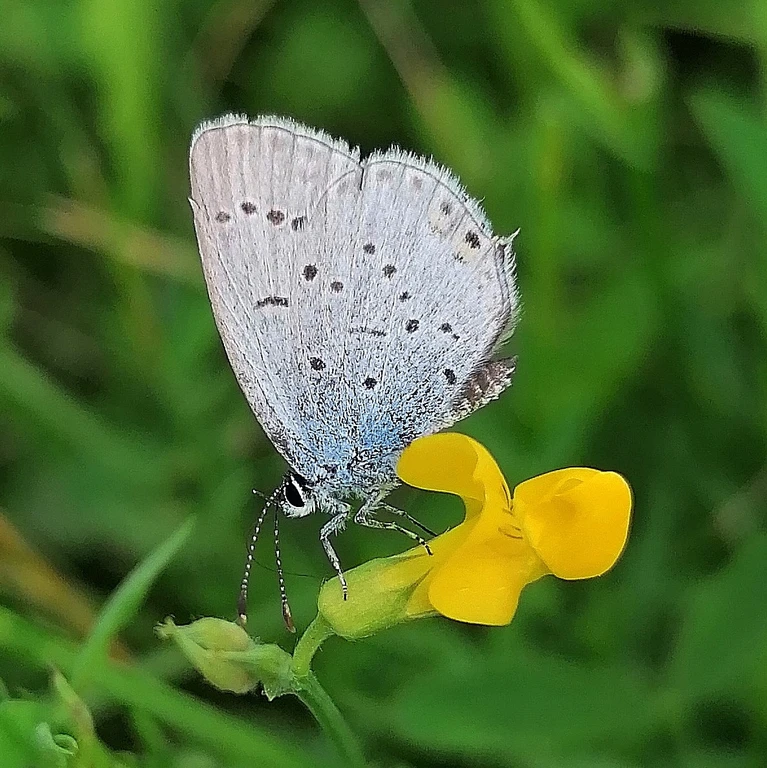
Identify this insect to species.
Cupido argiades (also Elkalyce argiades)
